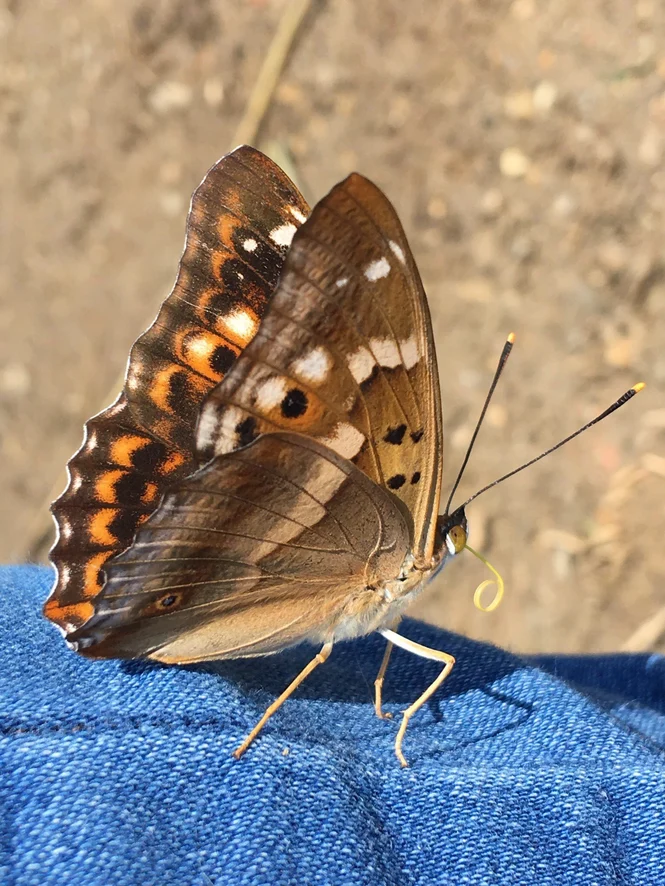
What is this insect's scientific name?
Apatura ilia
